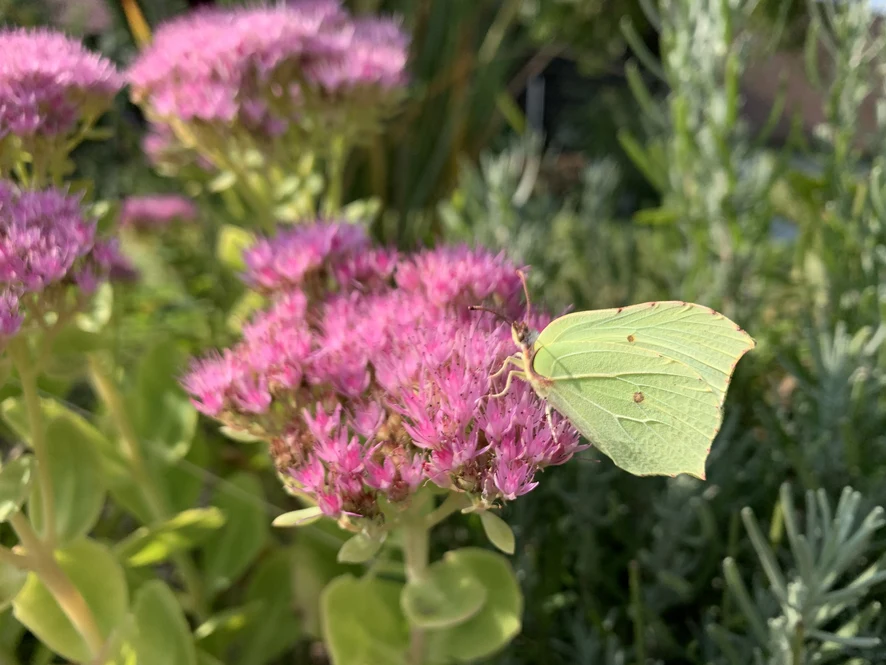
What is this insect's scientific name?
Gonepteryx rhamni
